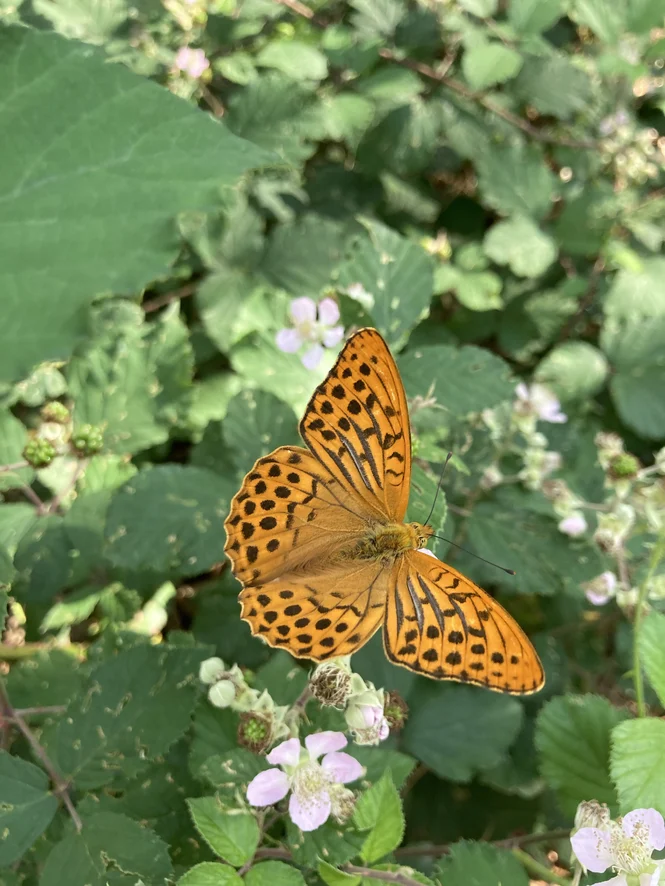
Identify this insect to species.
Argynnis paphia
